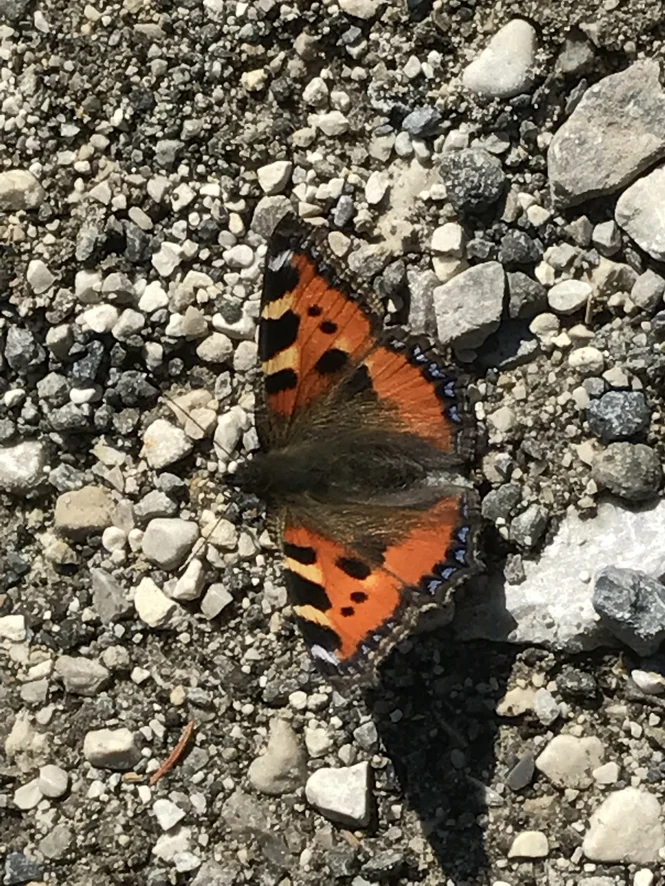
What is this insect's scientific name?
Aglais urticae
